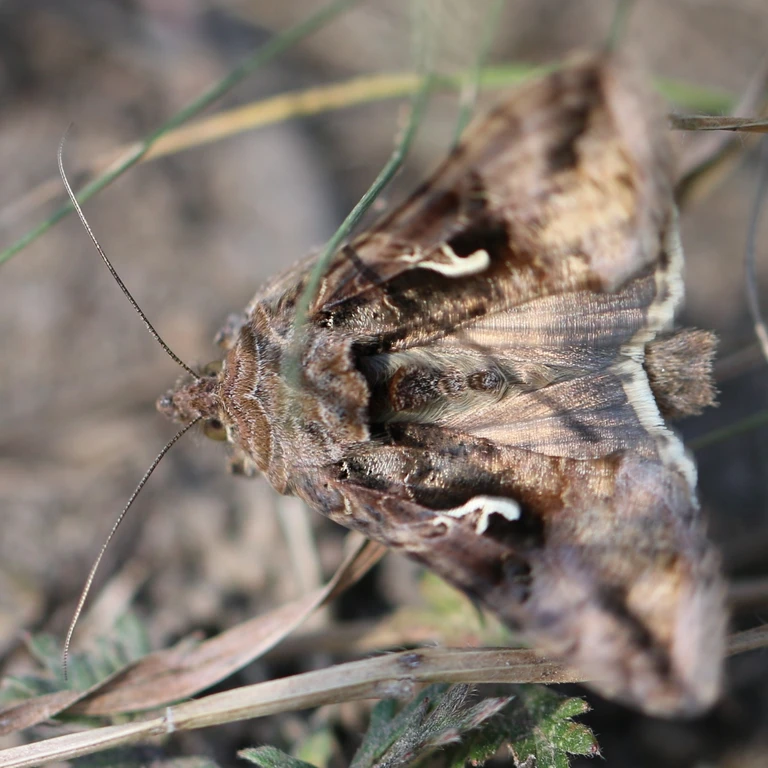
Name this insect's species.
Autographa gamma
